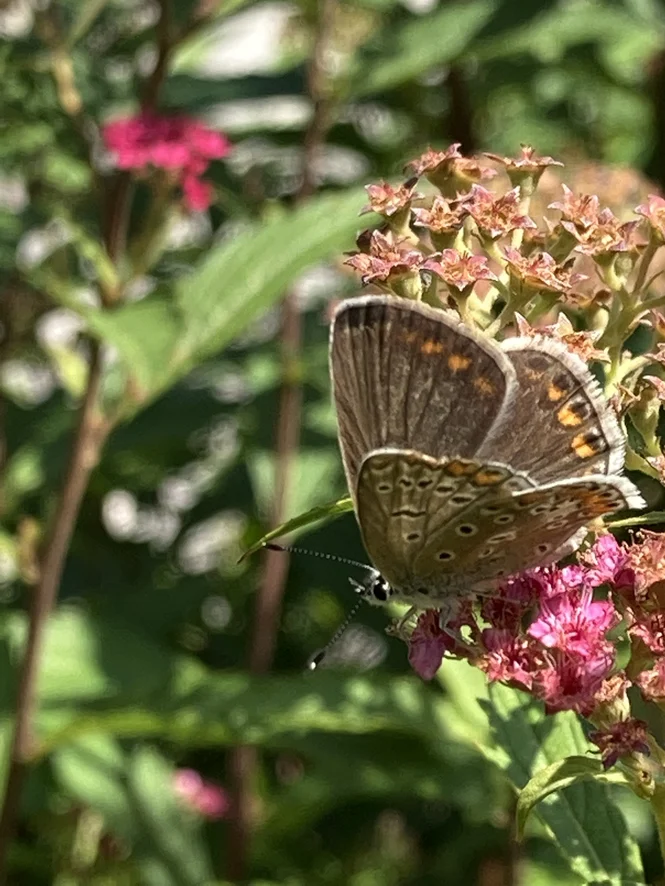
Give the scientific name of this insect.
Polyommatus icarus
